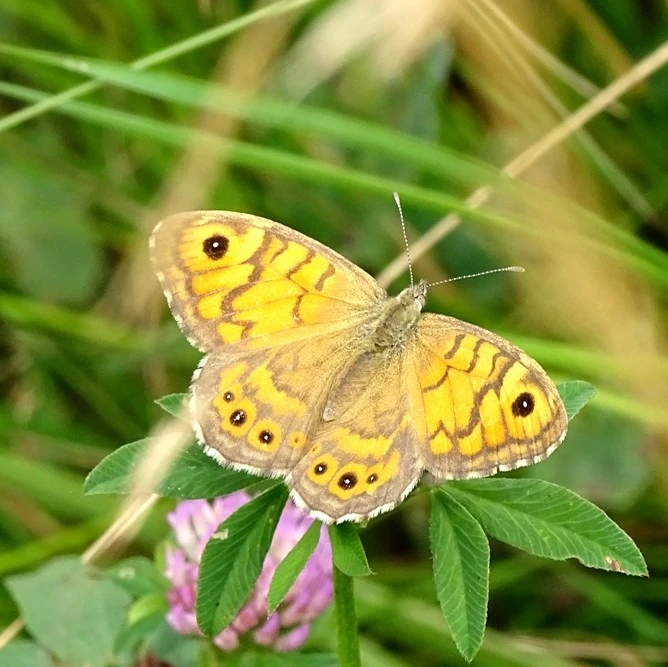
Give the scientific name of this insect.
Lasiommata megera (also Pararge megera)
